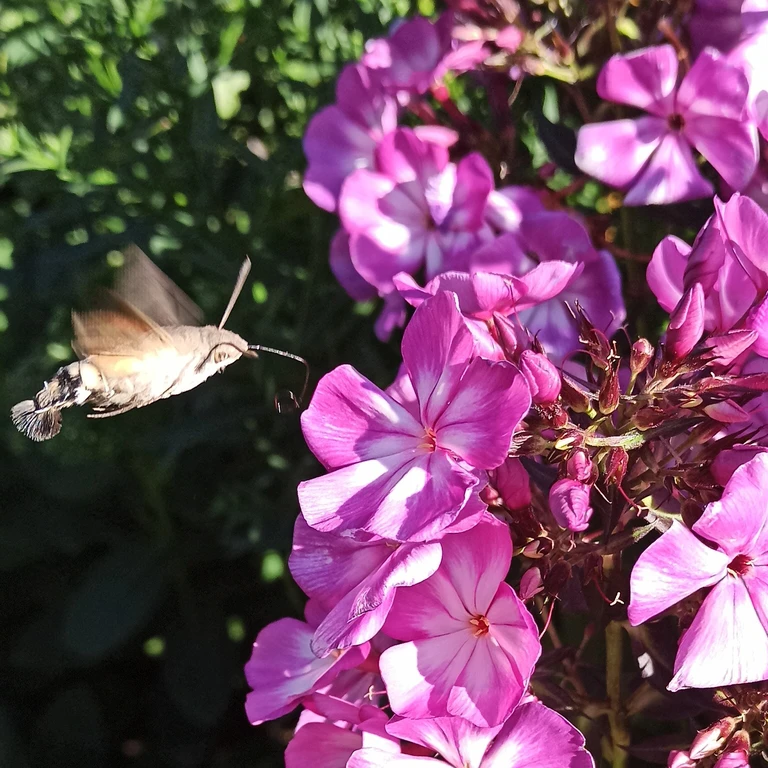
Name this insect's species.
Macroglossum stellatarum
